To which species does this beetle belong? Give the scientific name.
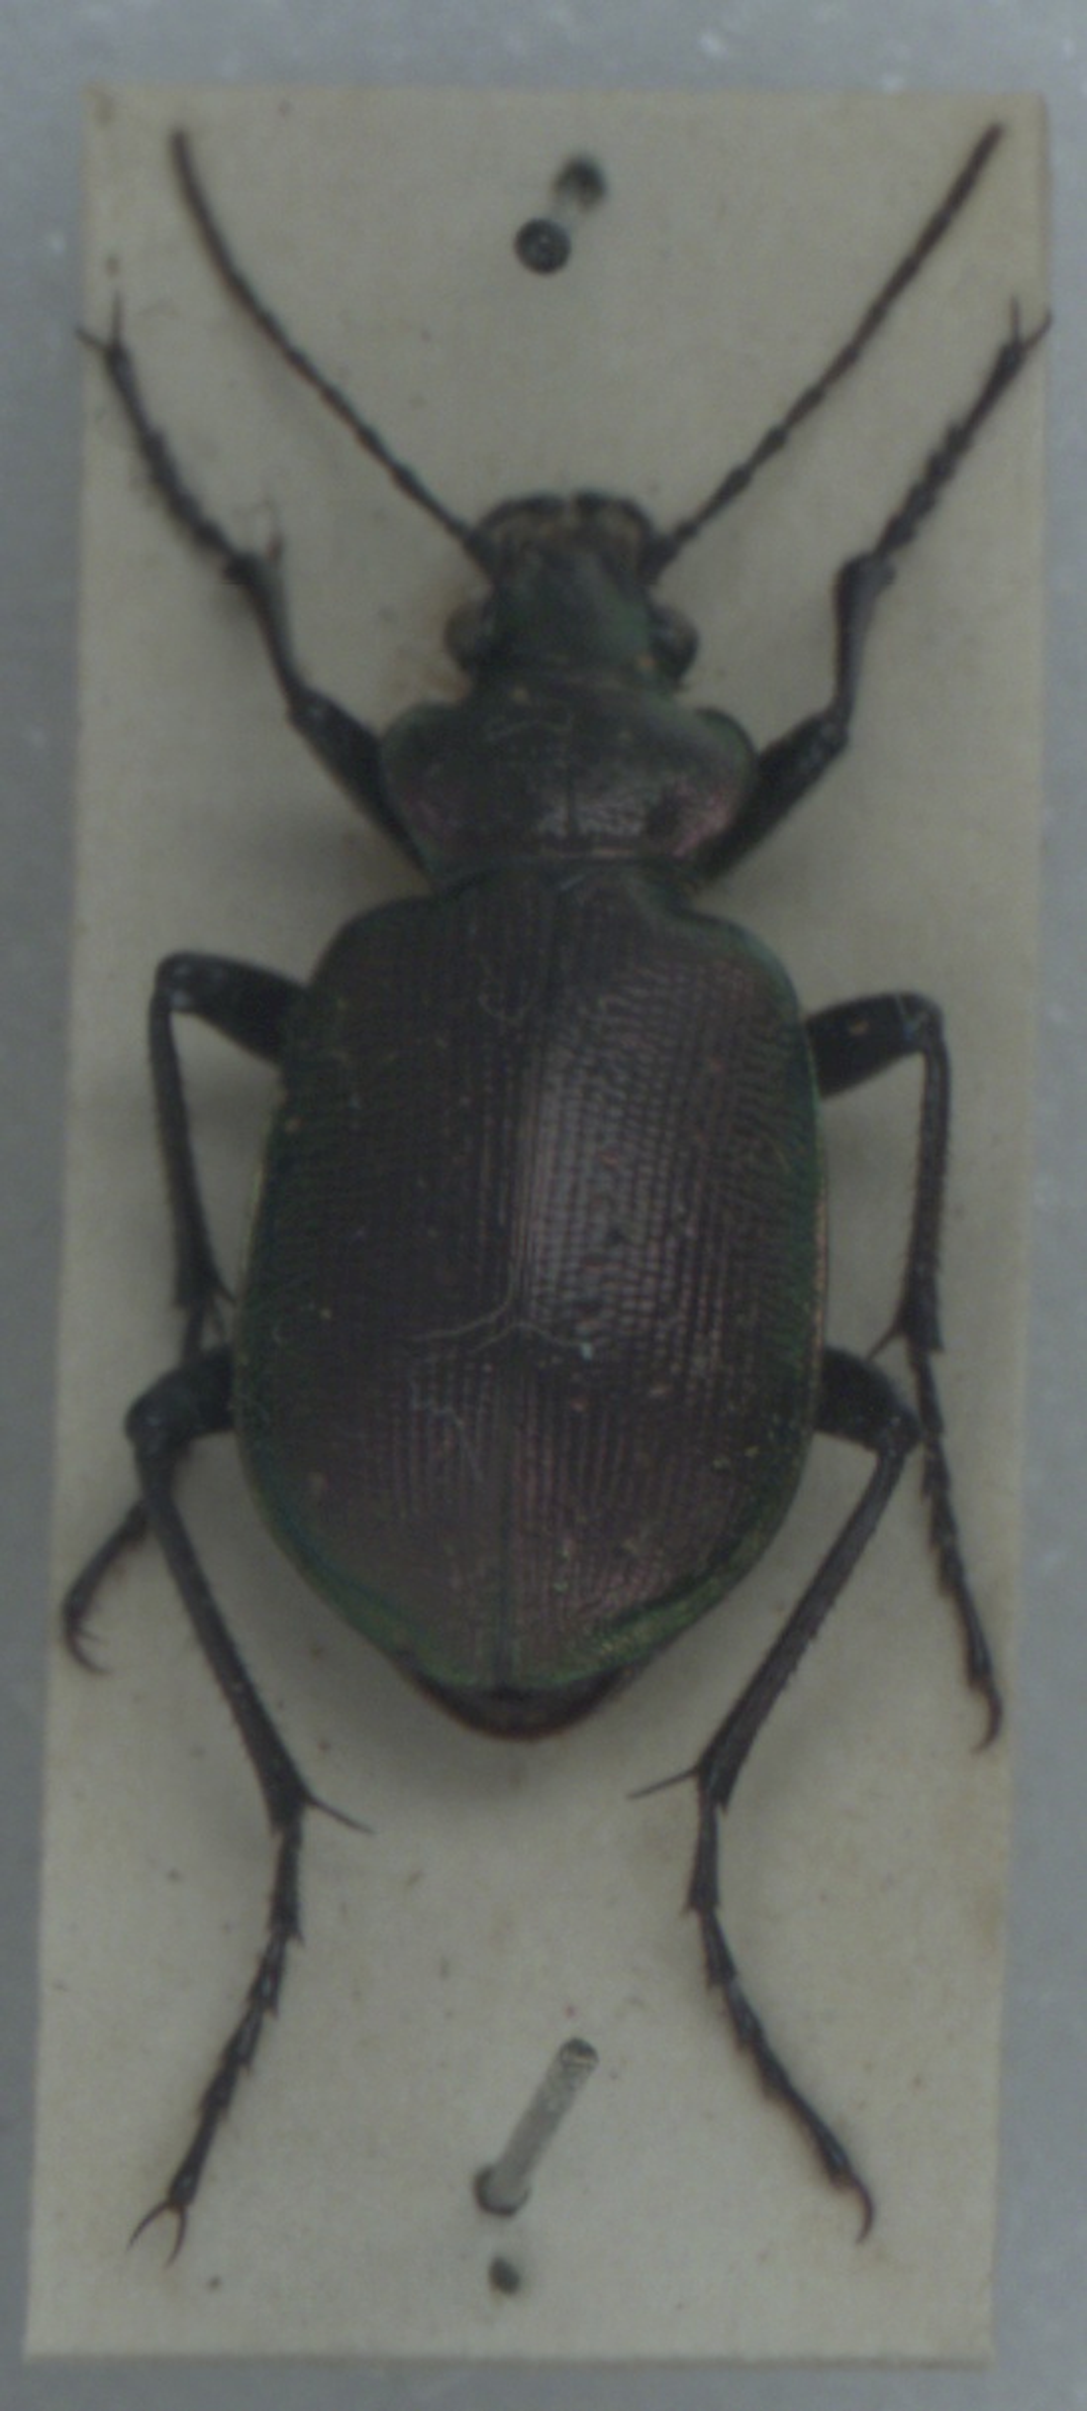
Calosoma inquisitor
